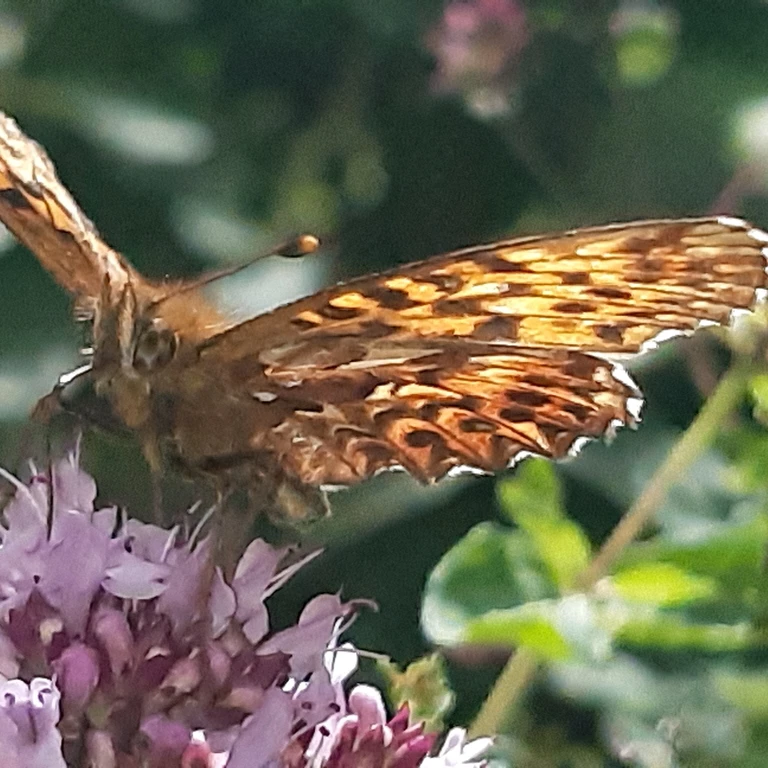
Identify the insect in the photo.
Boloria titania
